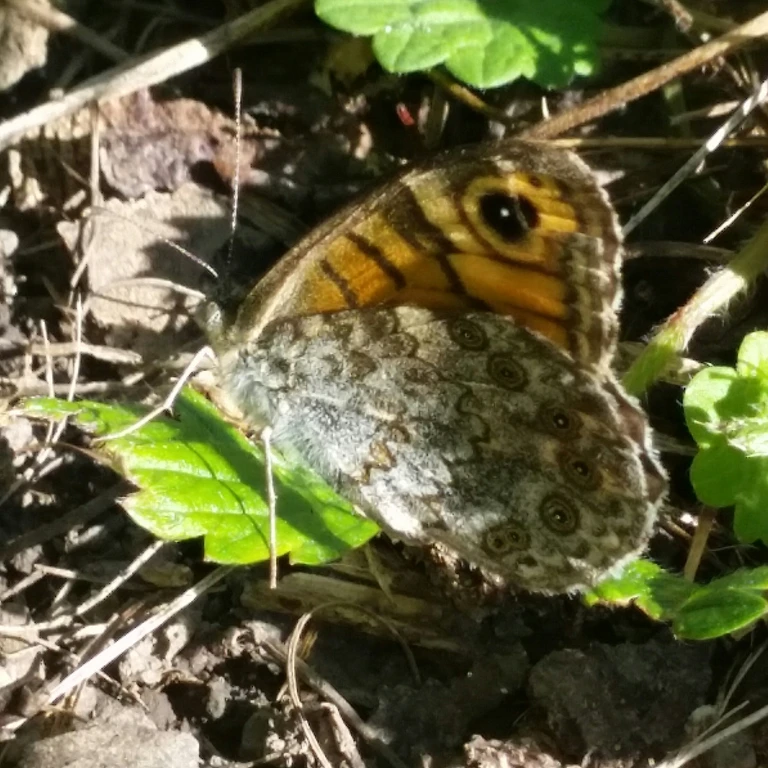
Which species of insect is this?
Lasiommata megera (also Pararge megera)
